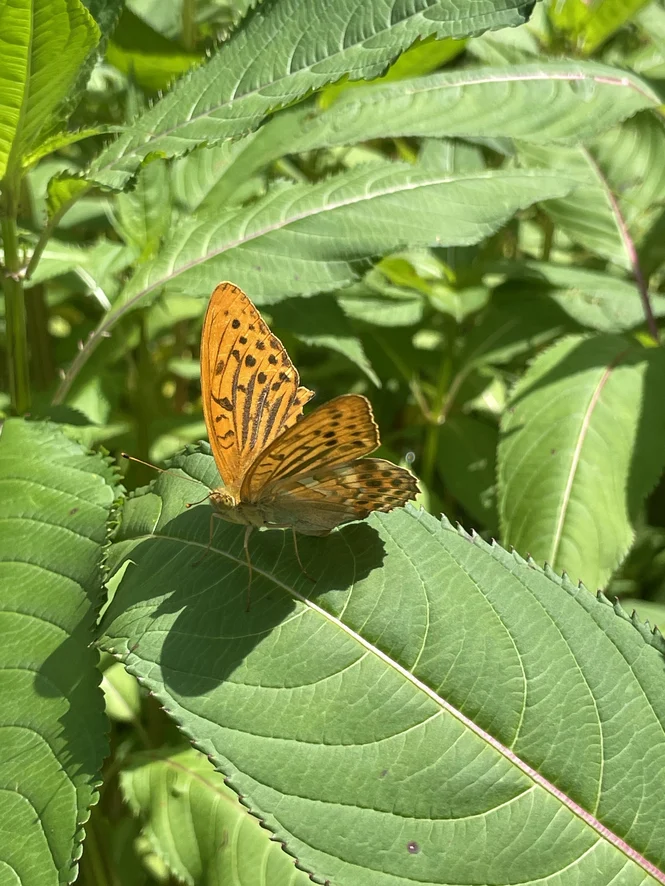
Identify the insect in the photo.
Argynnis paphia
